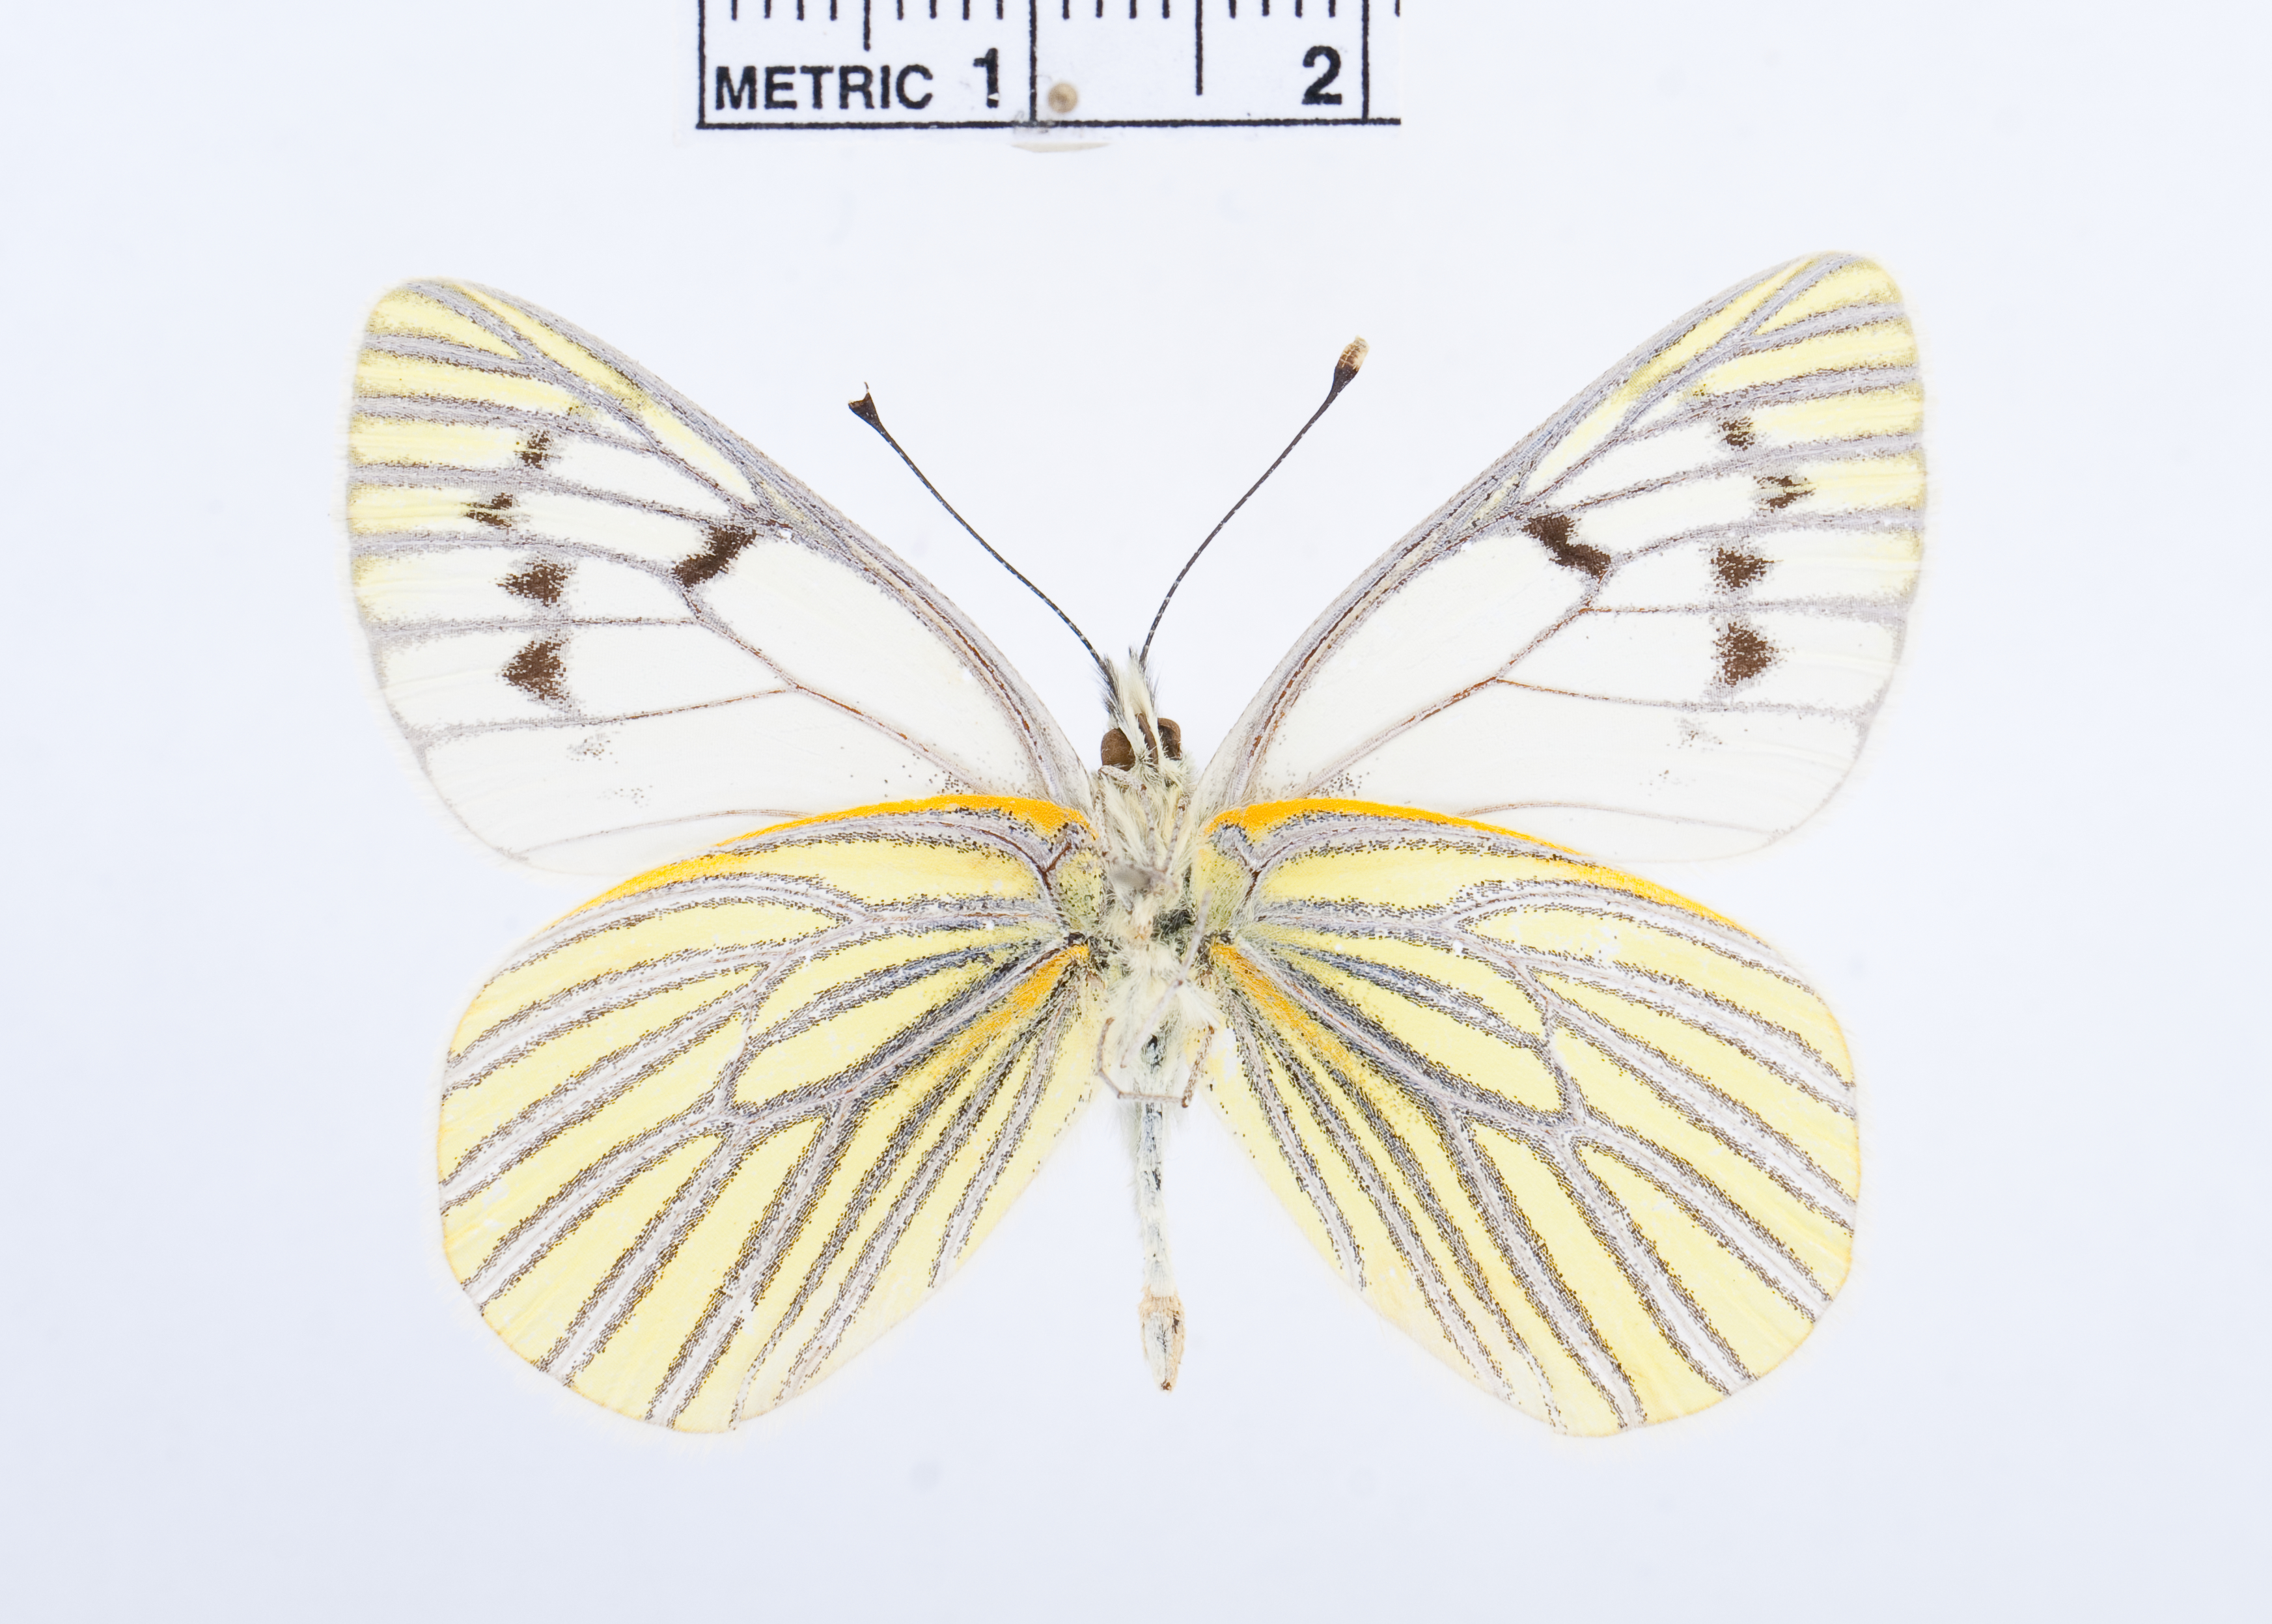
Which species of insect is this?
Tatochila distincta
